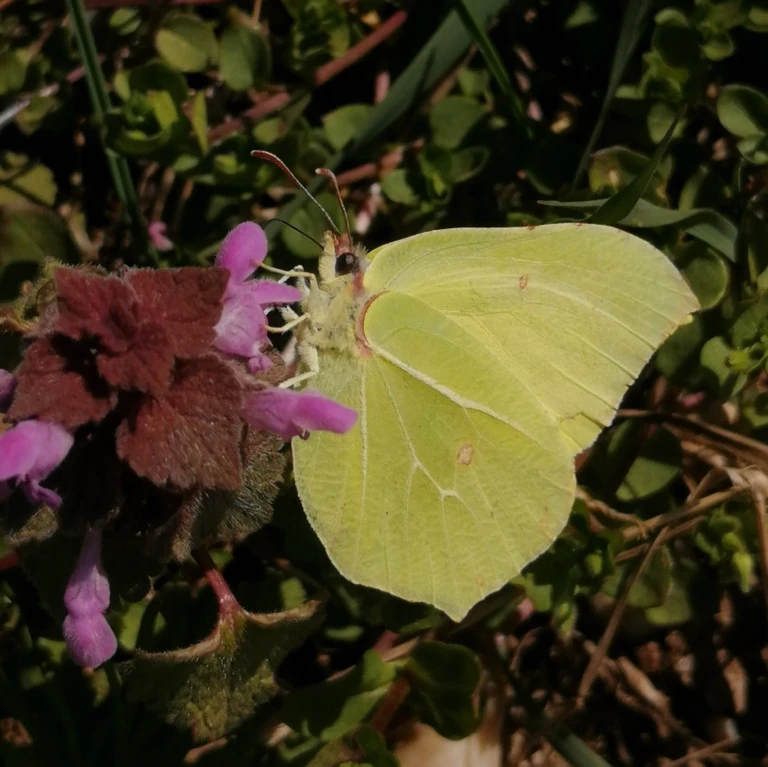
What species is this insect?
Gonepteryx rhamni
